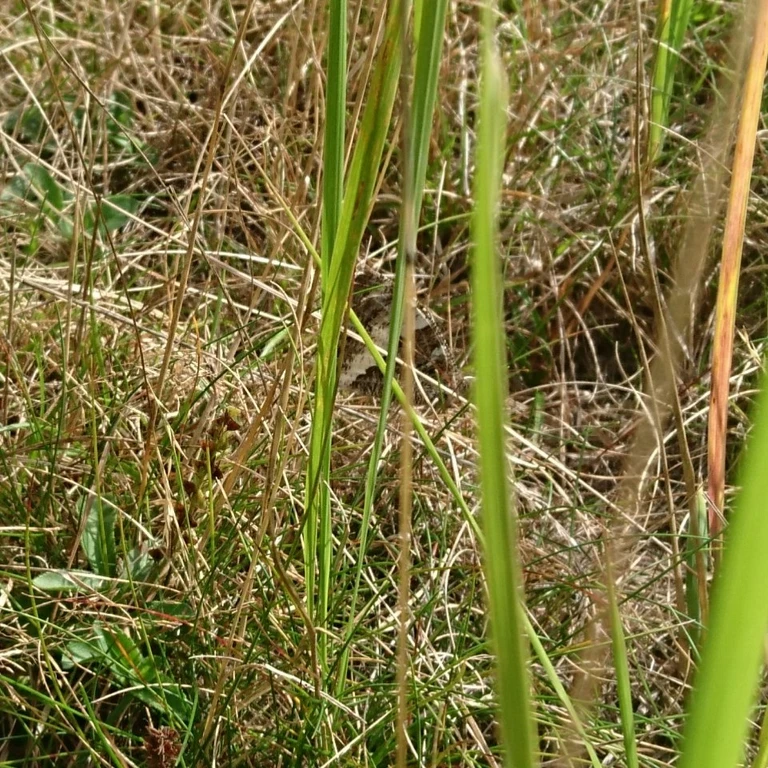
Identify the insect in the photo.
Brintesia circe
